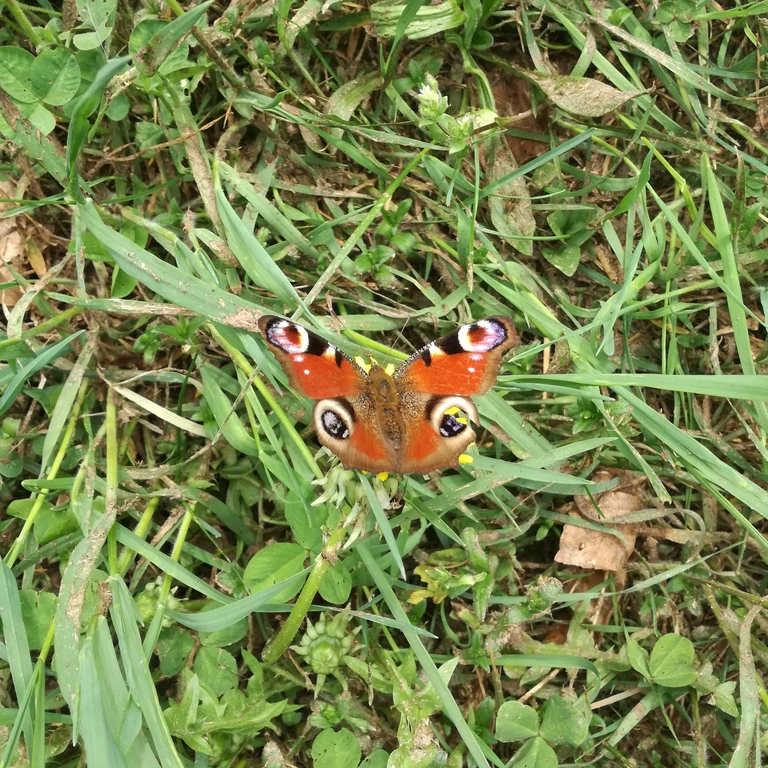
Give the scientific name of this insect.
Aglais io
